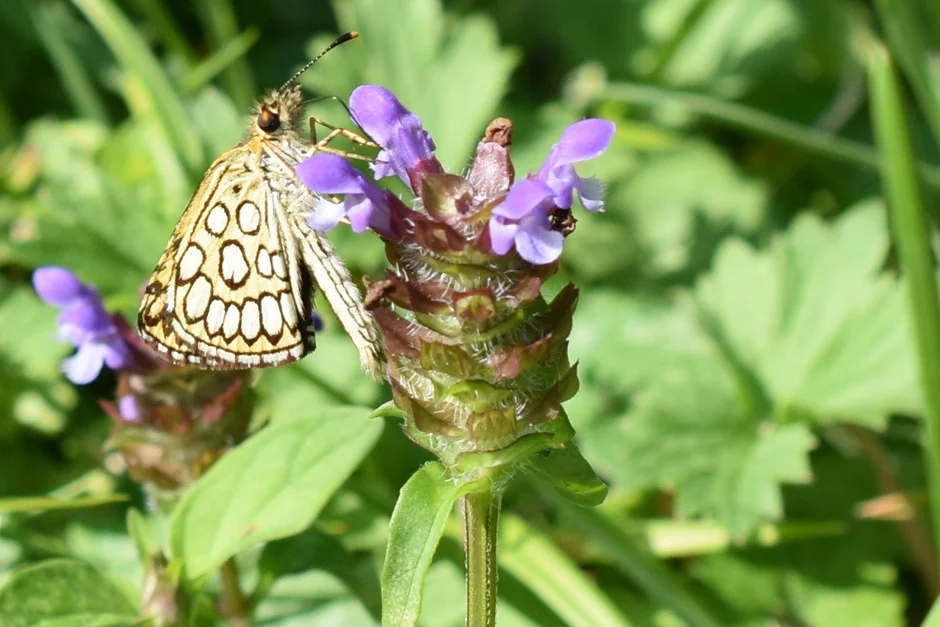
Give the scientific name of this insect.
Heteropterus morpheus
